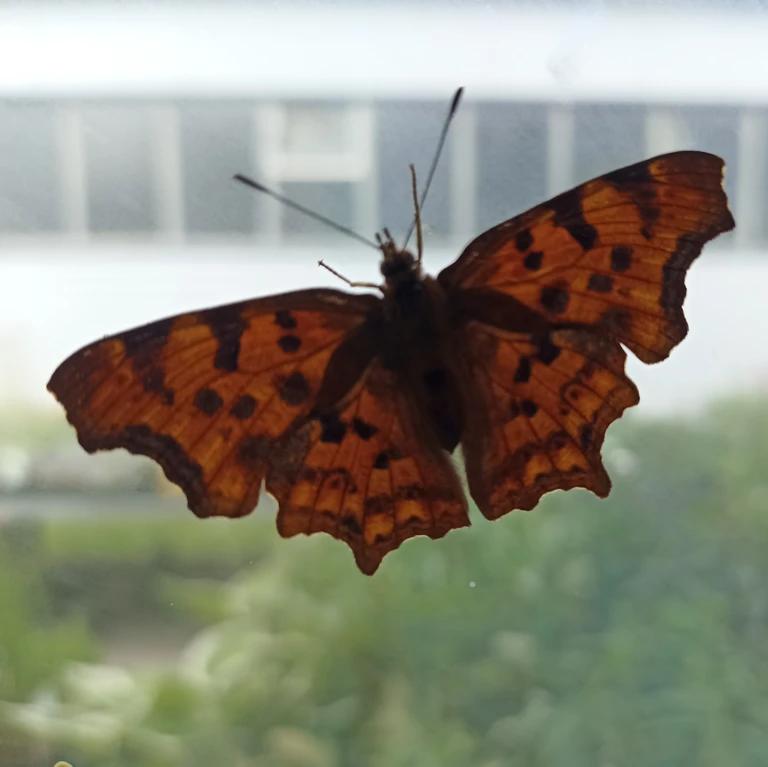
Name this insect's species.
Polygonia c-album
